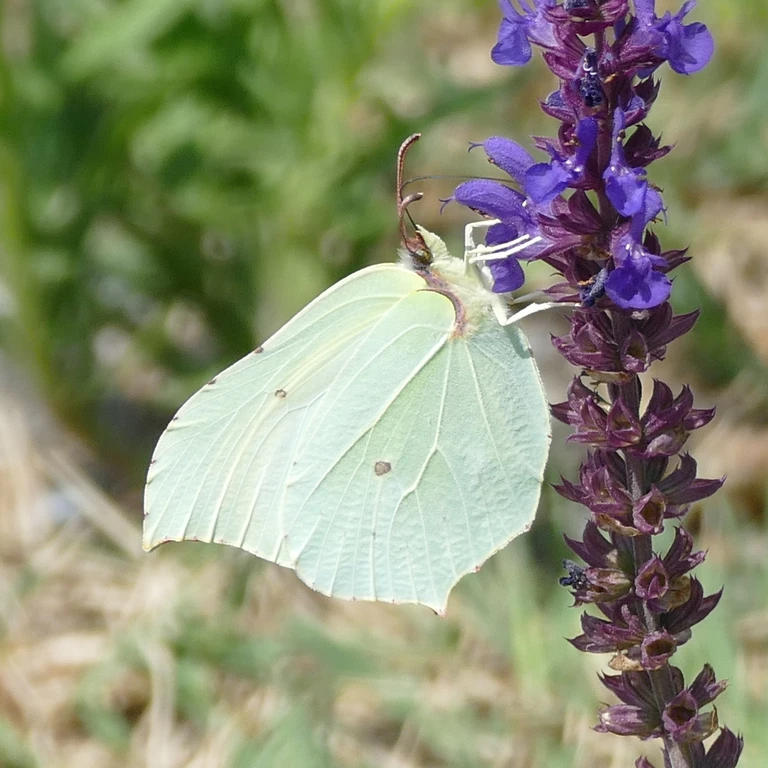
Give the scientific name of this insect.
Gonepteryx rhamni
